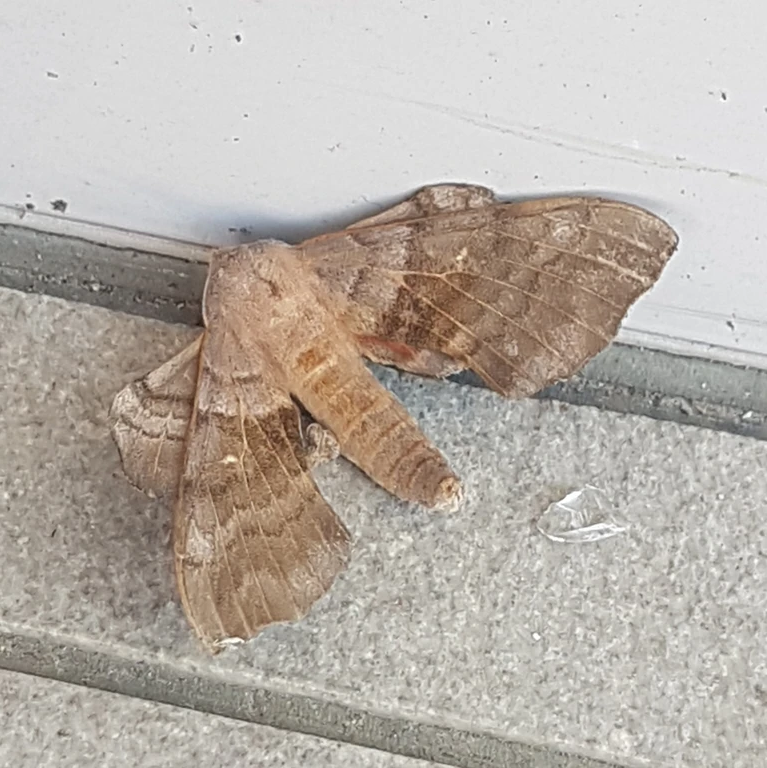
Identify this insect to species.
Laothoe populi
